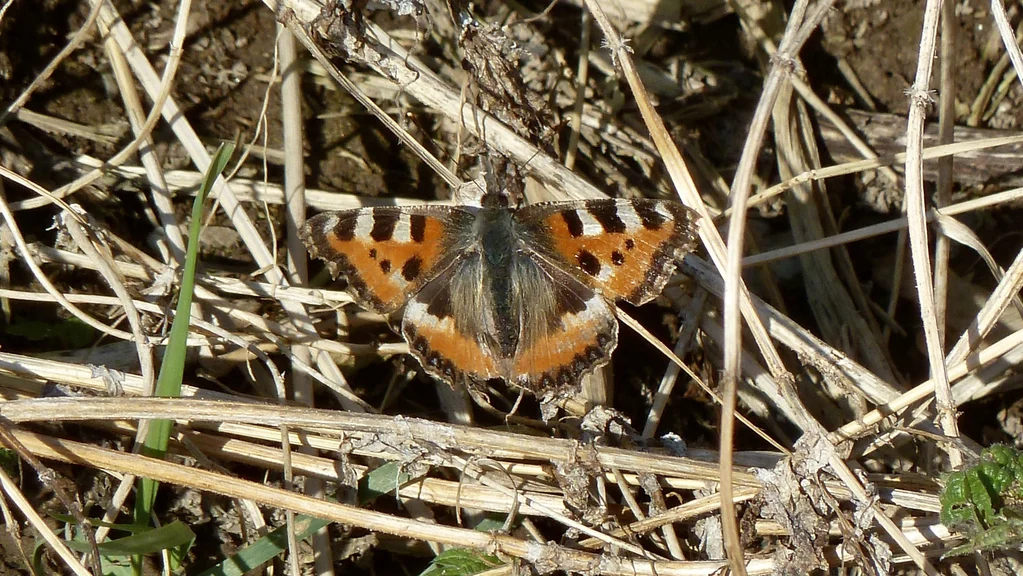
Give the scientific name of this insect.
Aglais urticae
